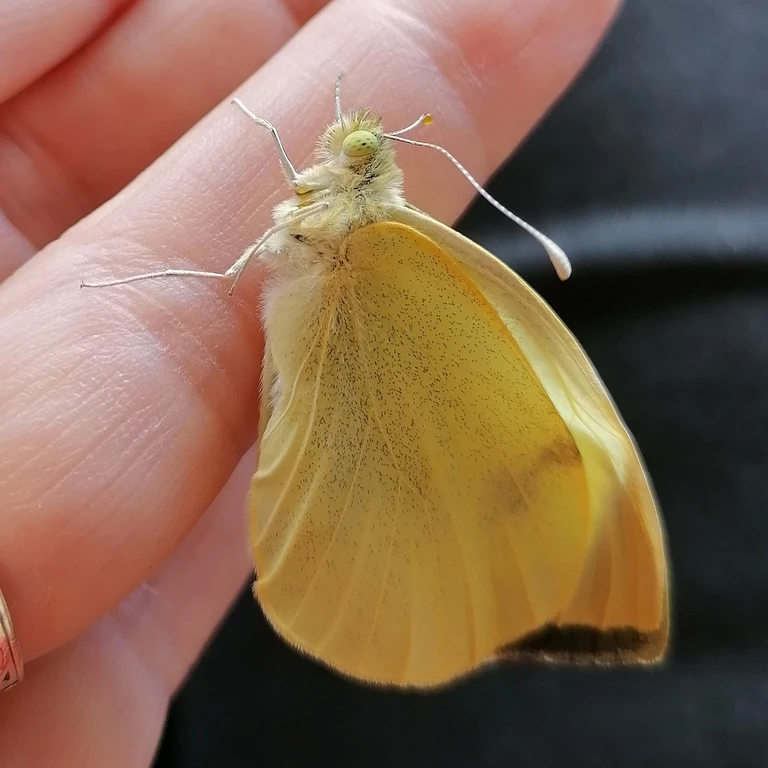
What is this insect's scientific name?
Pieris brassicae
